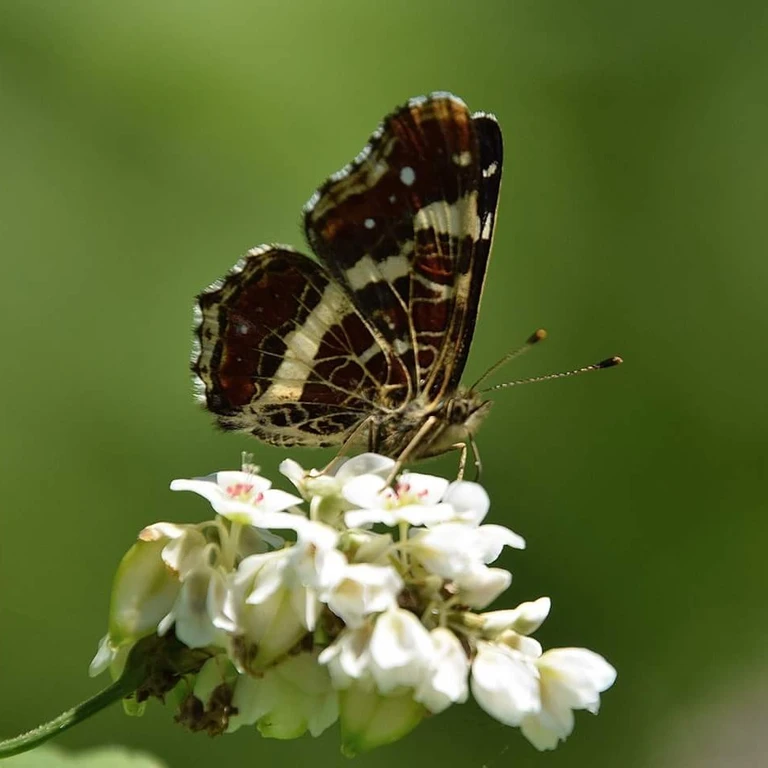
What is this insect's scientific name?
Araschnia levana
